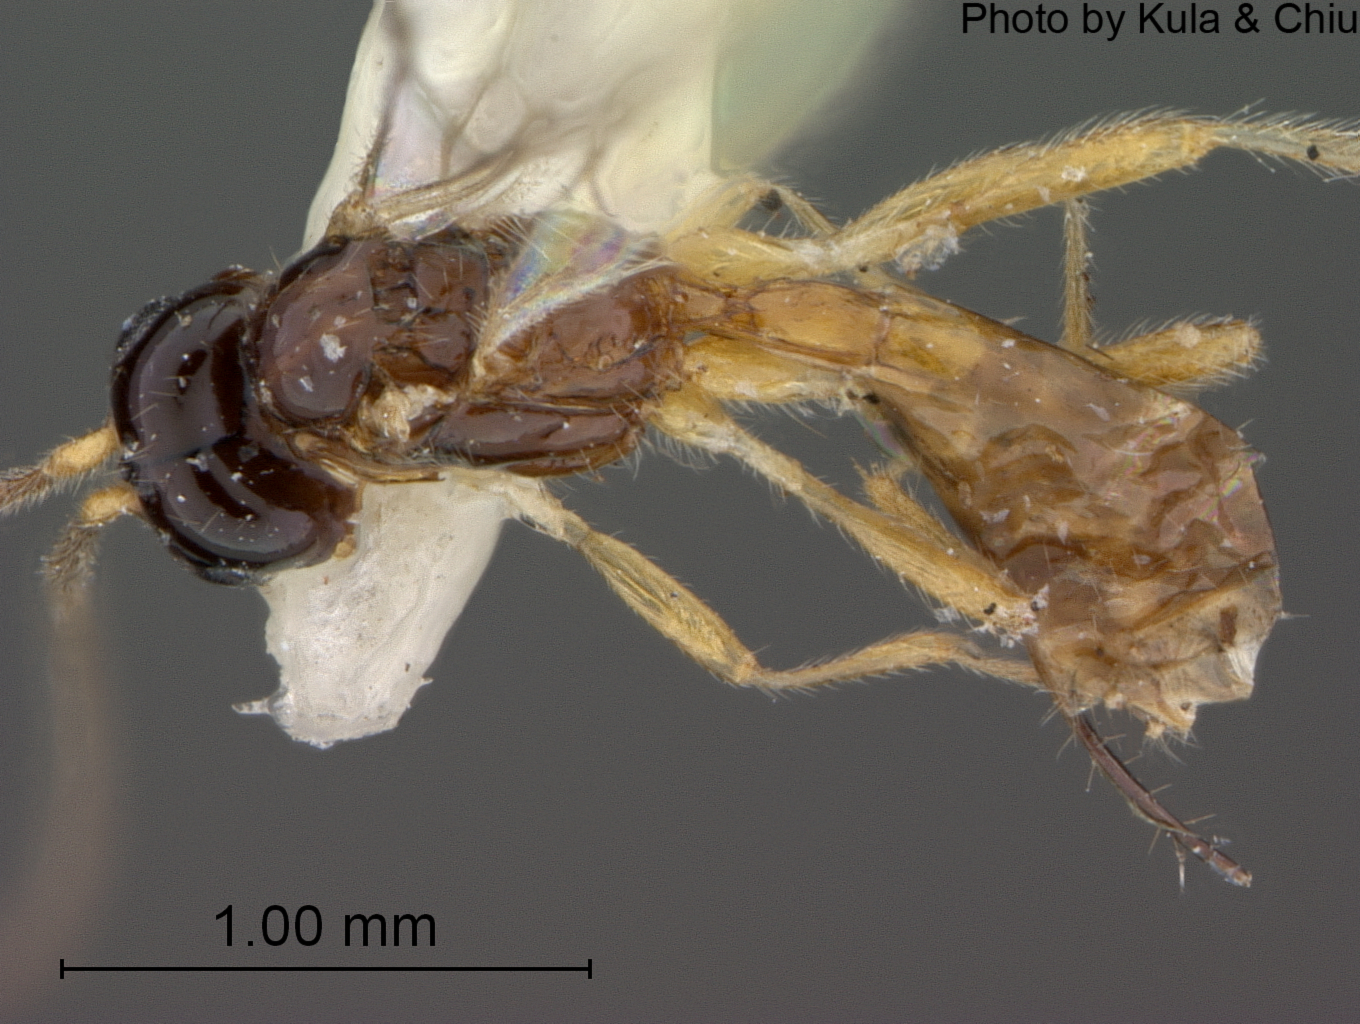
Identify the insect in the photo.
Aspilota clayensis
